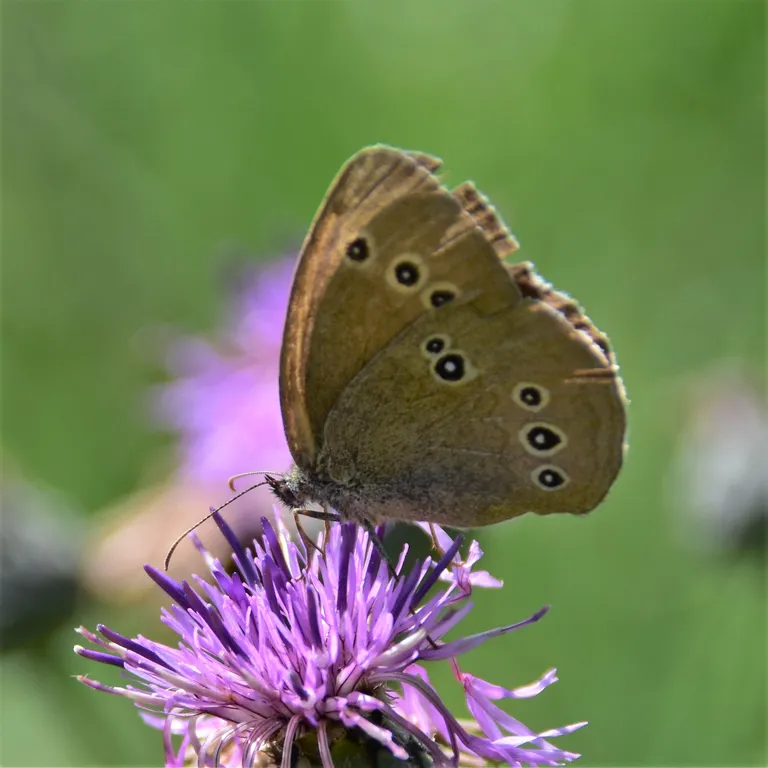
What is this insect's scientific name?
Aphantopus hyperantus
